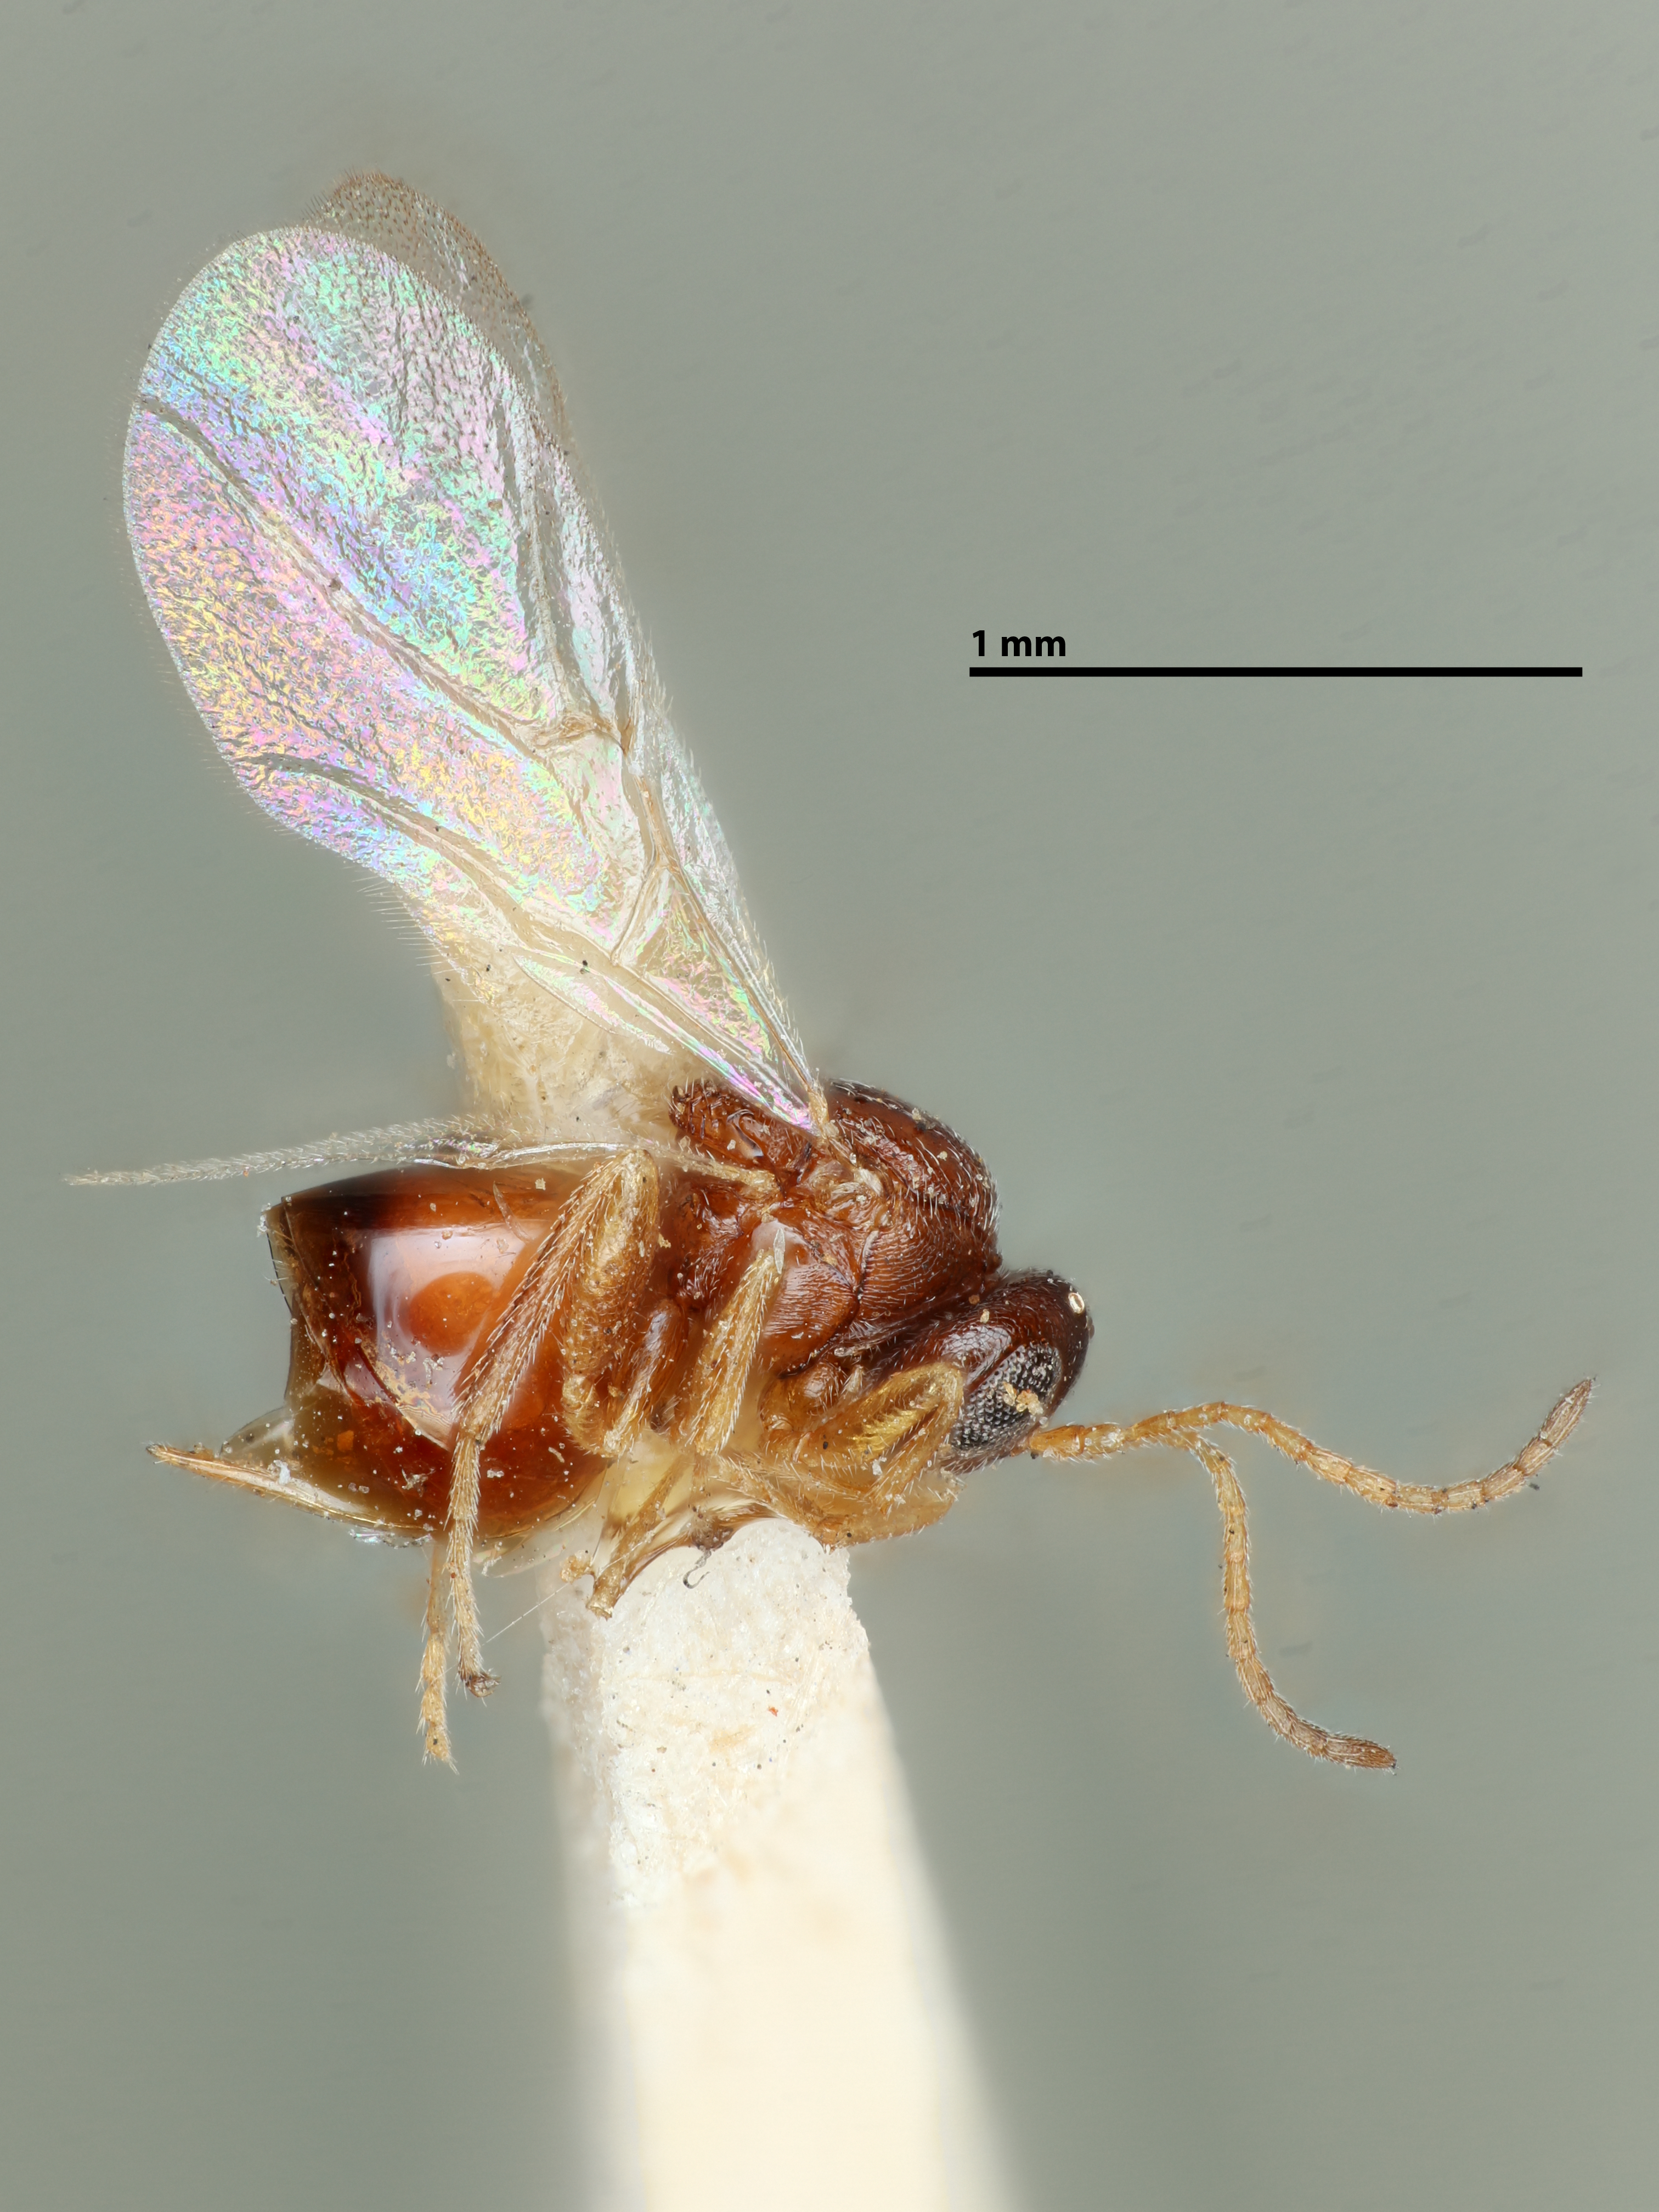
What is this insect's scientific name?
Andricus cellularius
